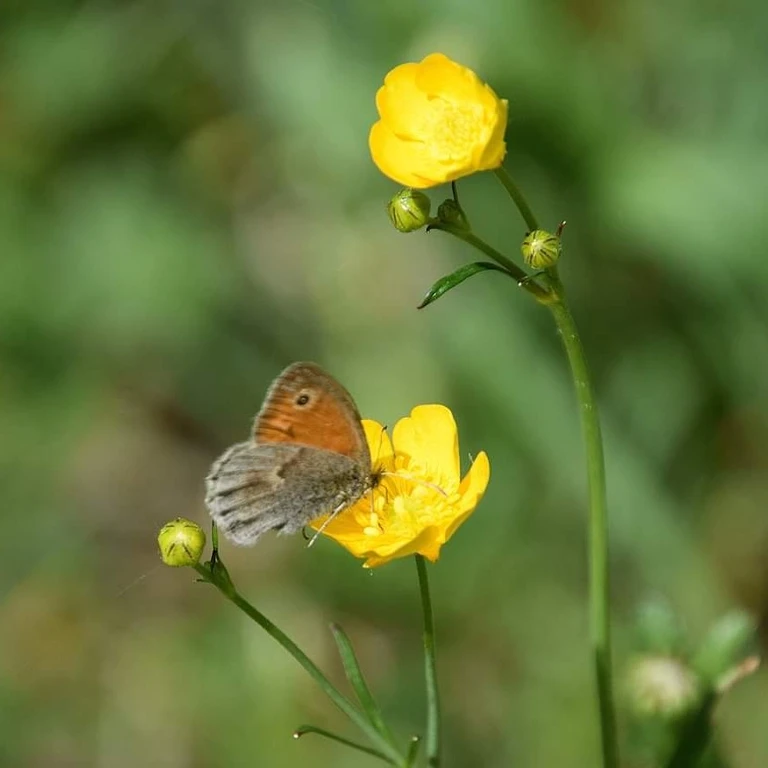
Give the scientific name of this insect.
Coenonympha pamphilus
